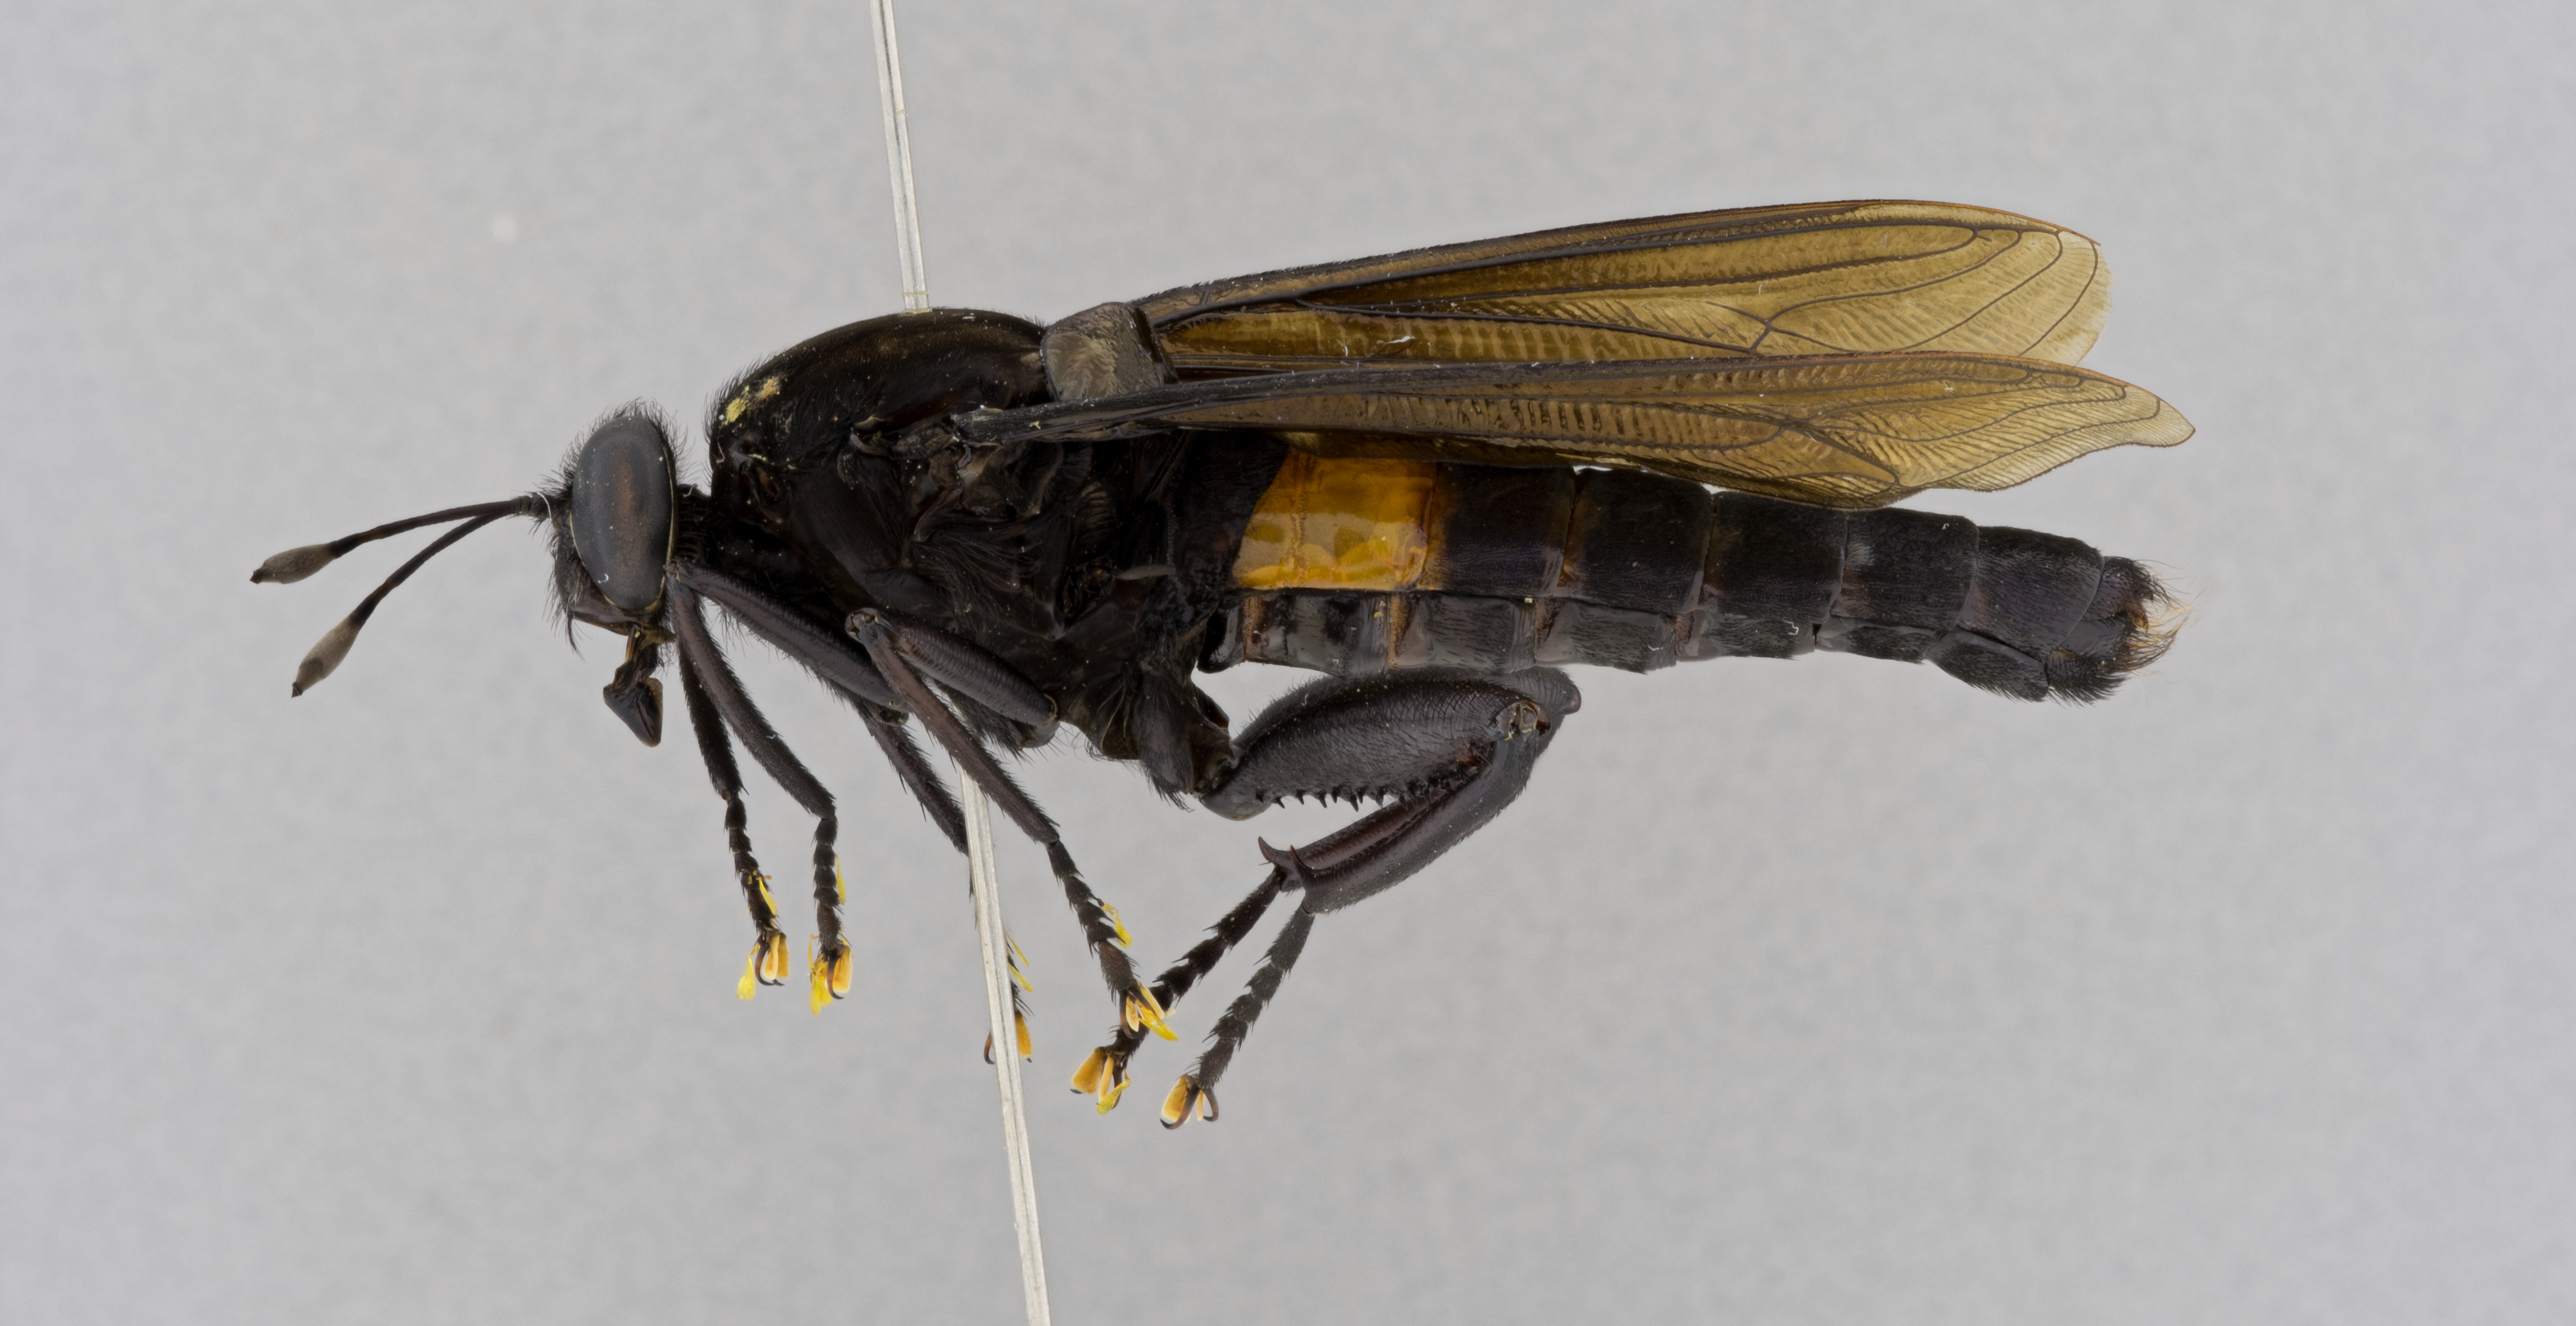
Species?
Mydas clavatus
